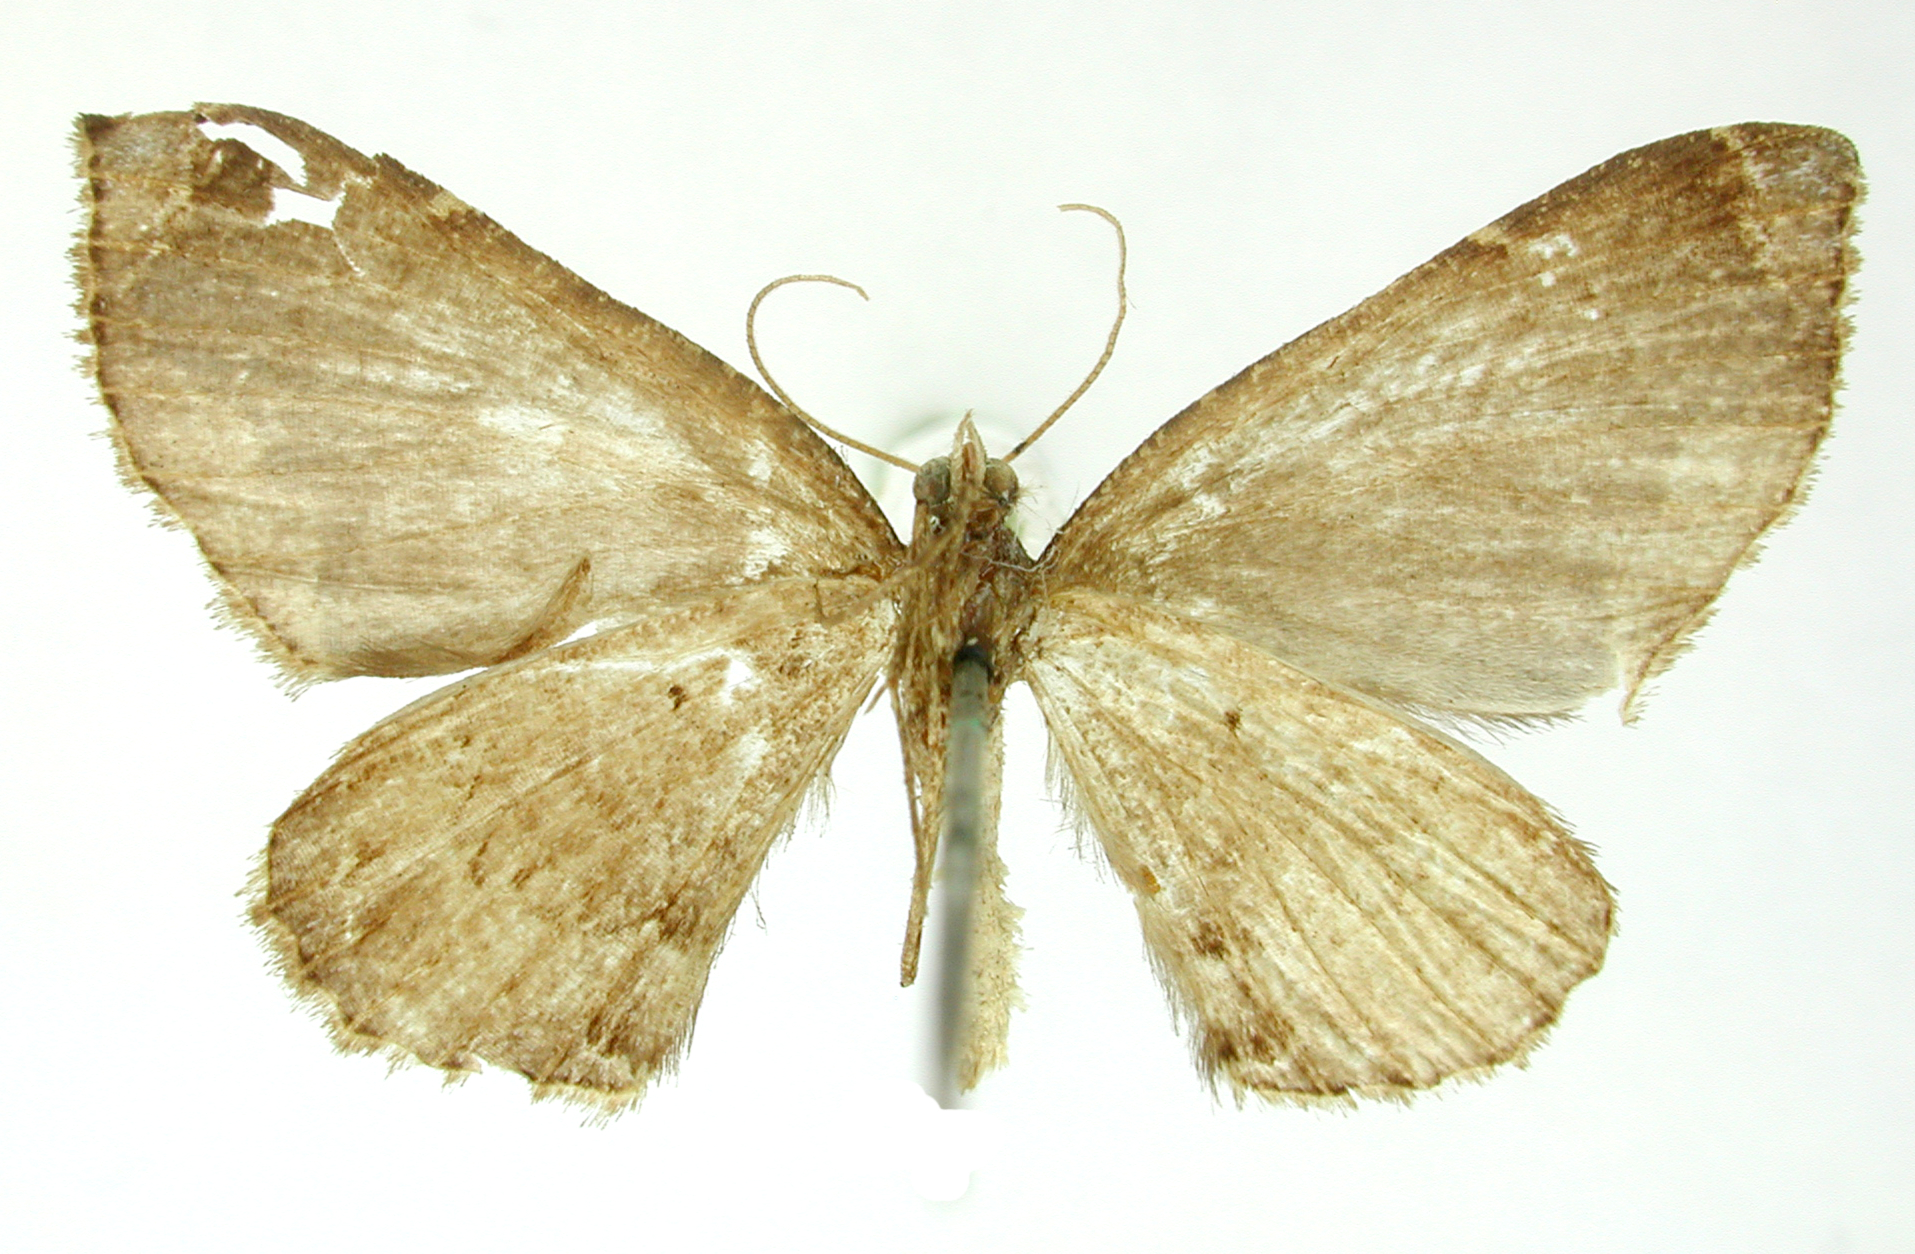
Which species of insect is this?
Cidaria cinereolimitata
